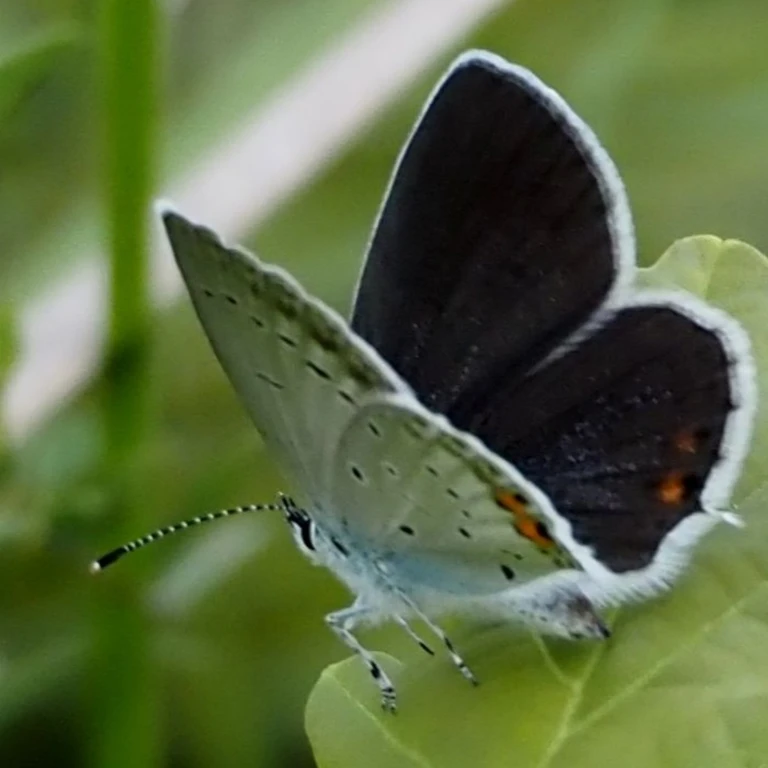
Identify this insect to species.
Cupido argiades (also Elkalyce argiades)
